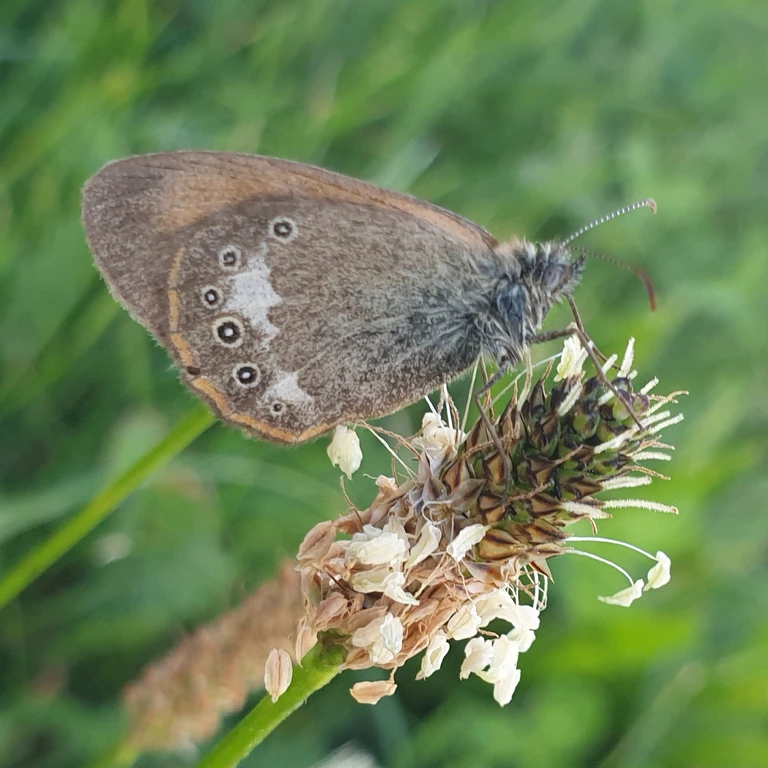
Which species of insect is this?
Coenonympha glycerion (also Coenonympha iphis)
